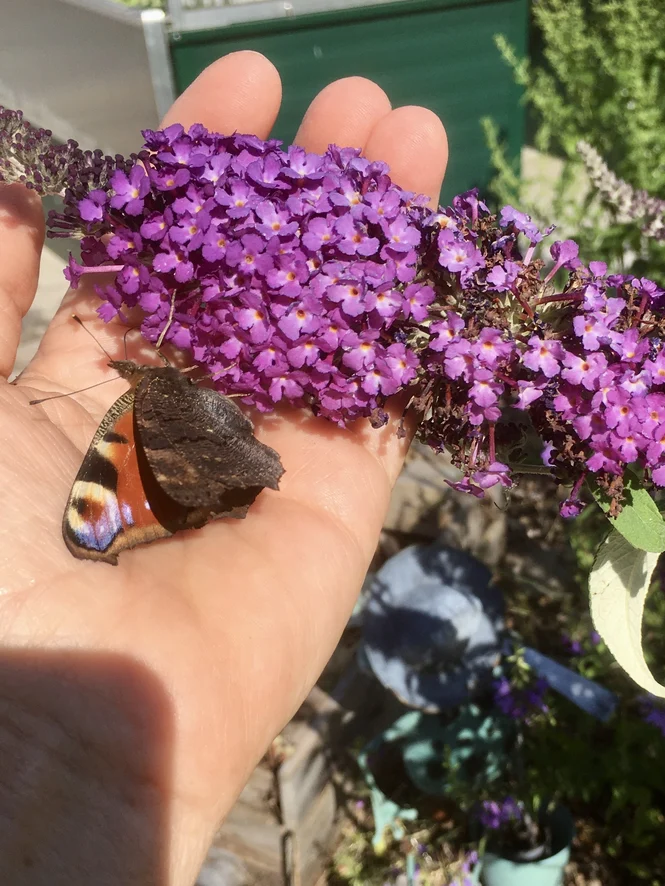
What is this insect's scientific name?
Aglais io
